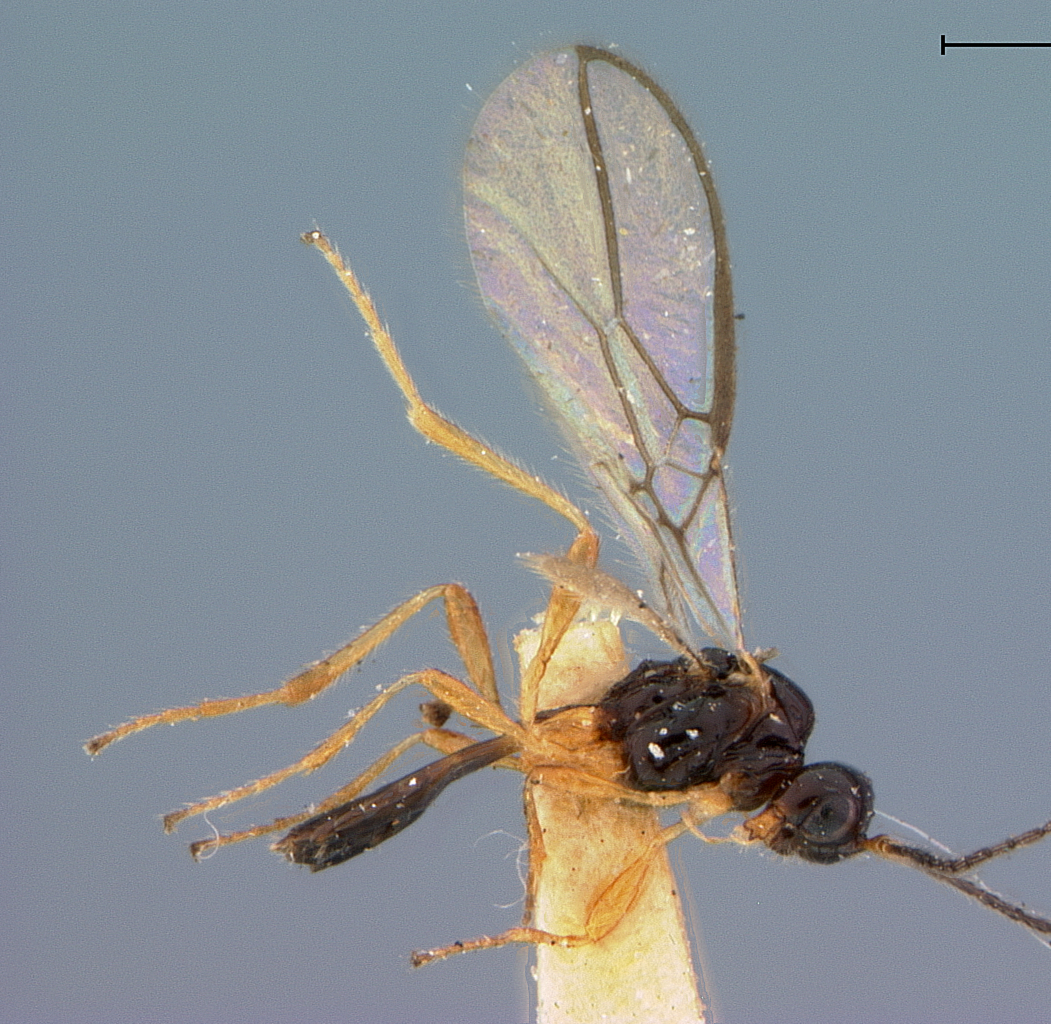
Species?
Aspilota convexula
